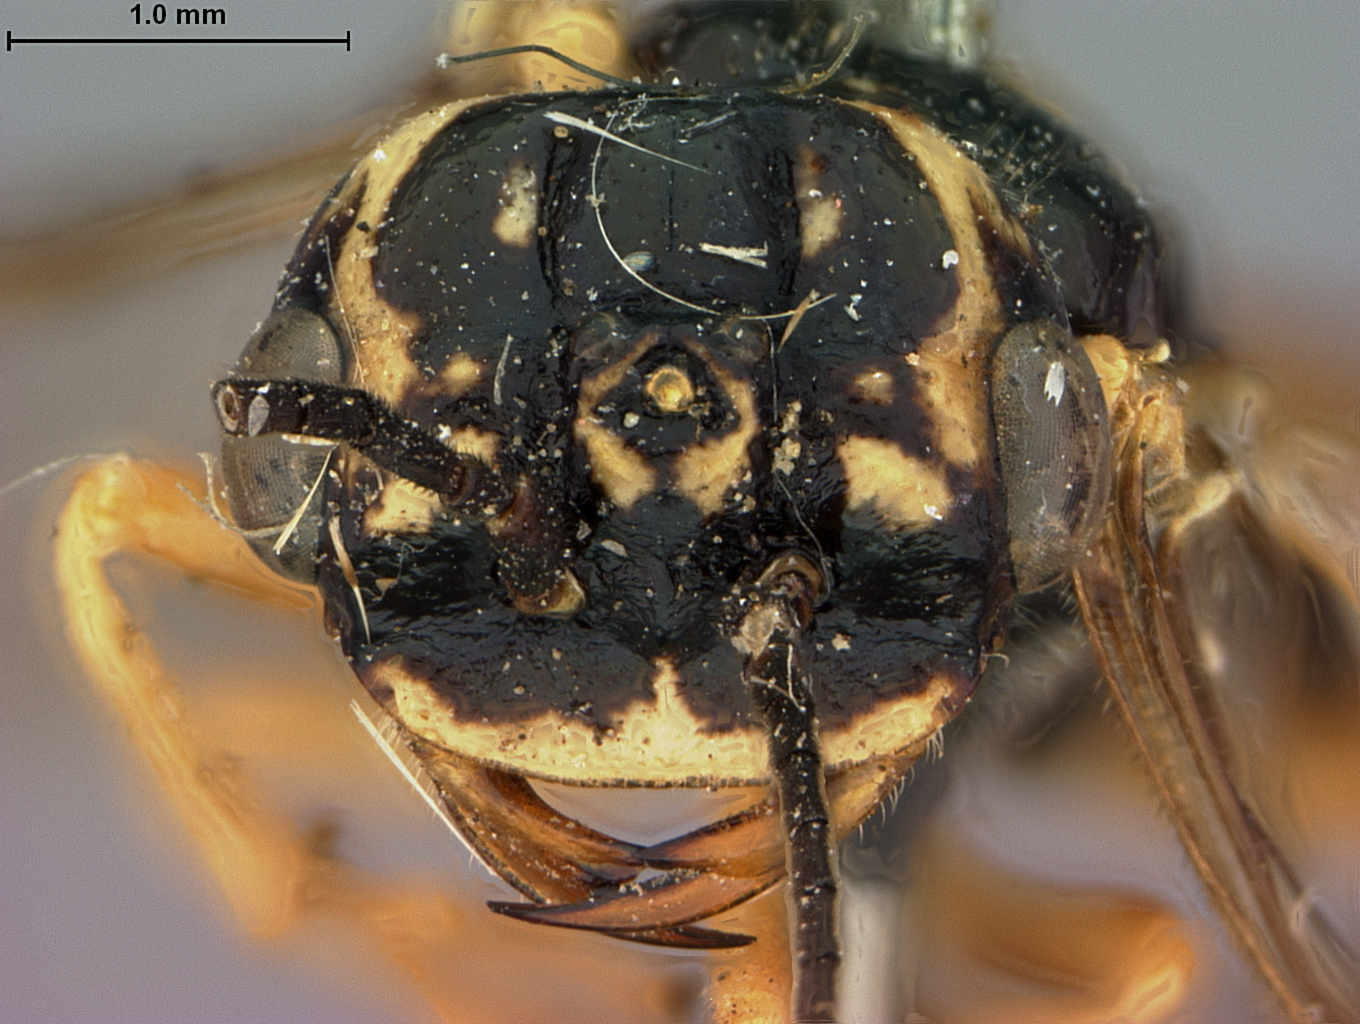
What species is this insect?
Pamphilius rubi
